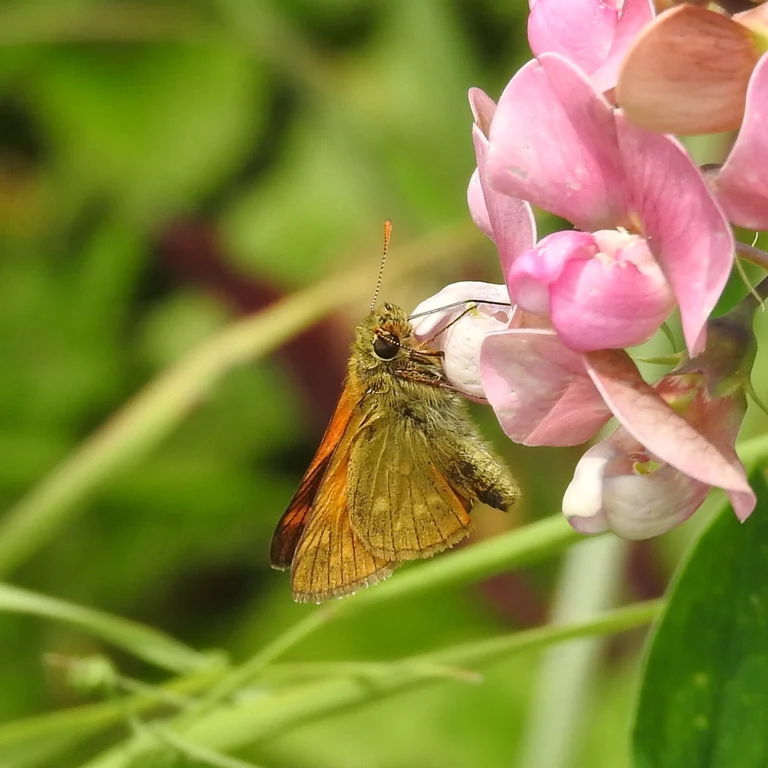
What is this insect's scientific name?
Ochlodes sylvanus (also Ochlodes venata)
